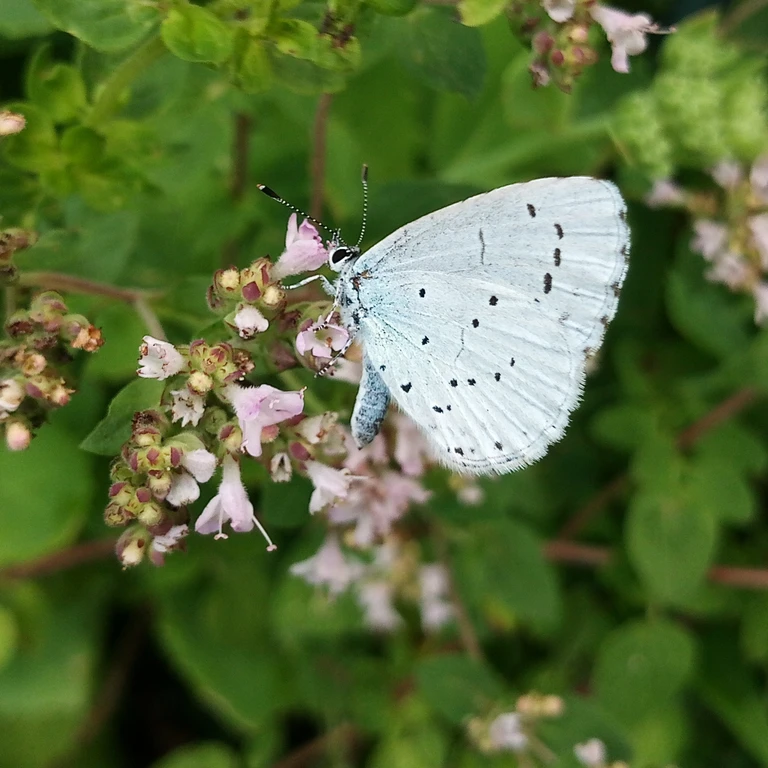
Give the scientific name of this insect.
Celastrina argiolus
